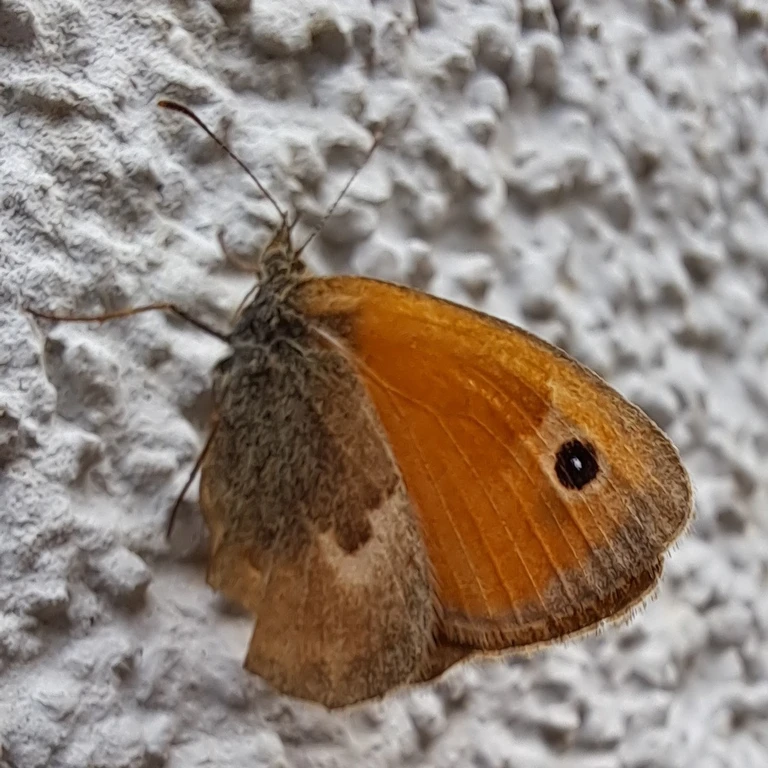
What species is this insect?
Coenonympha pamphilus
